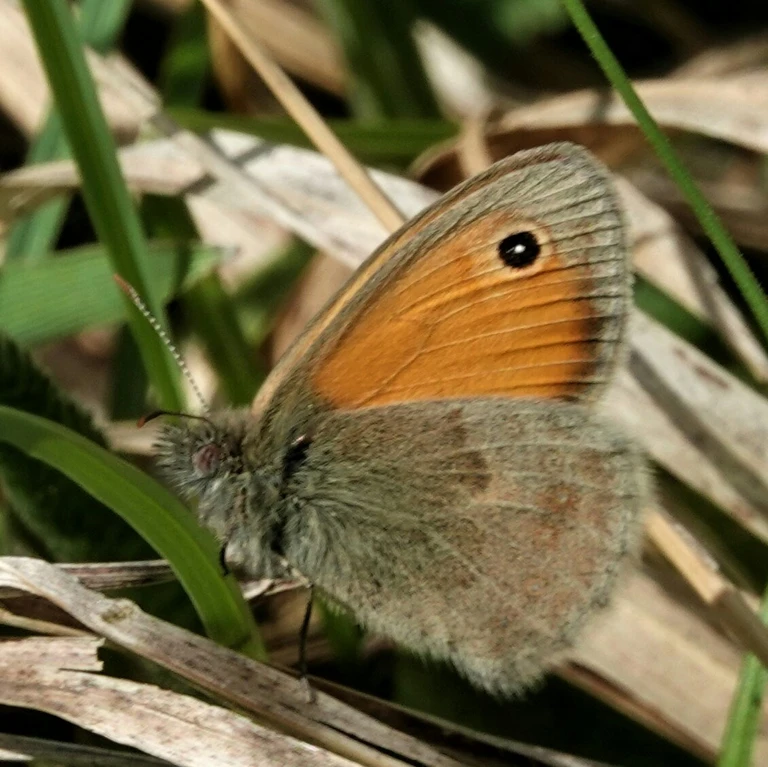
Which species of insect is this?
Coenonympha pamphilus
